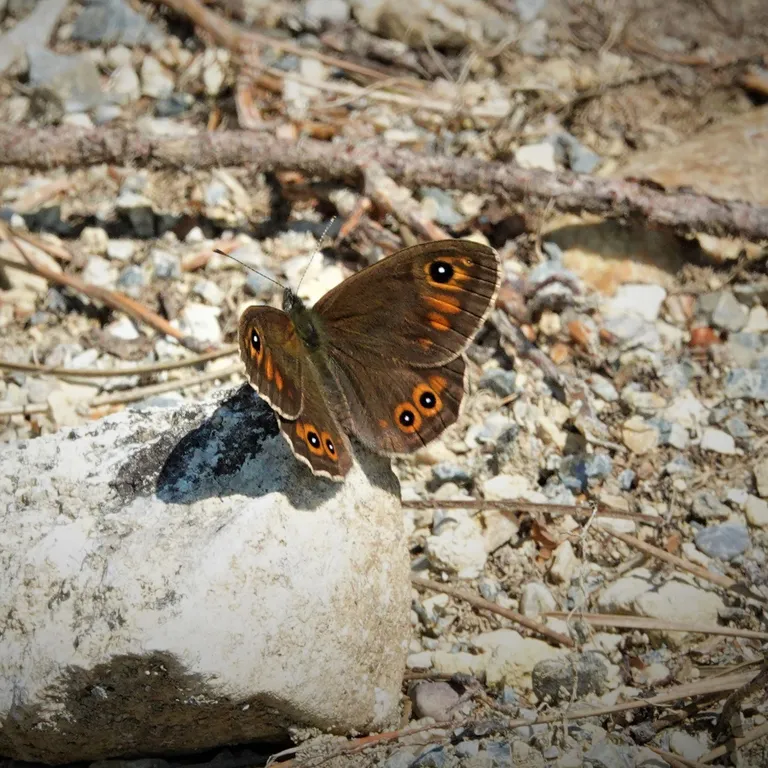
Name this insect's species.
Lasiommata maera (also Pararge maera)
